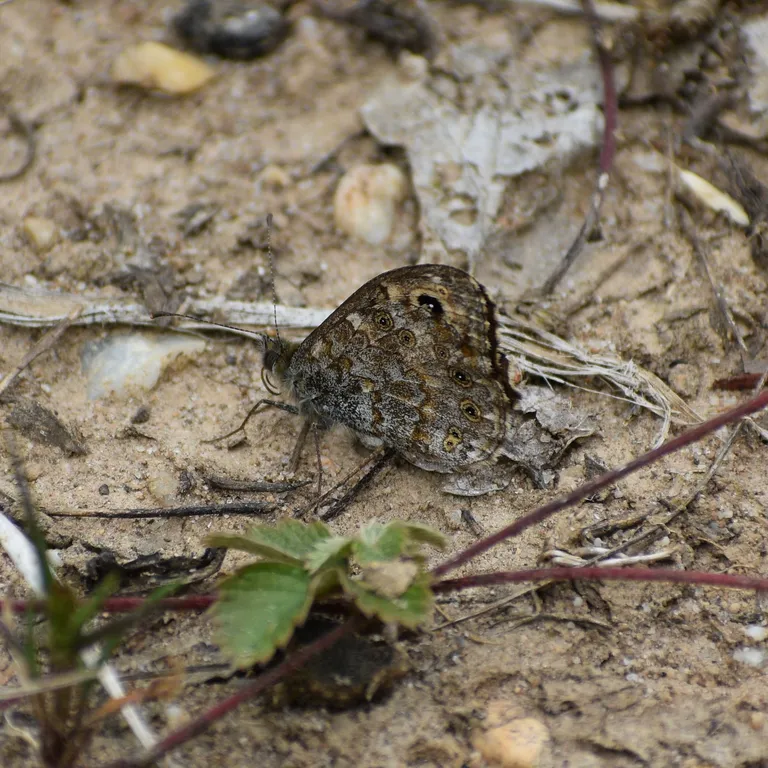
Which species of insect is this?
Lasiommata megera (also Pararge megera)
